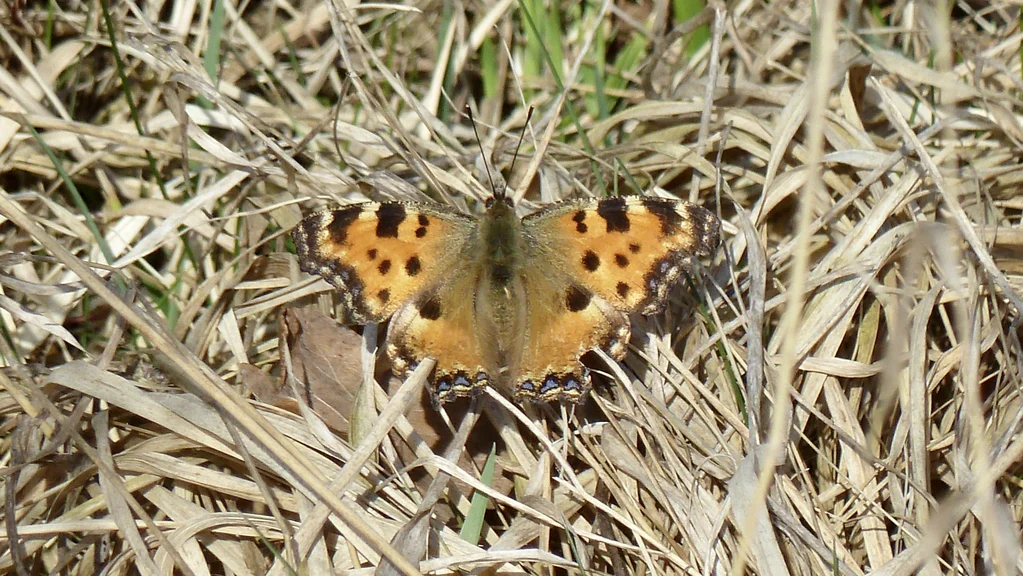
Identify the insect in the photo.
Nymphalis polychloros
